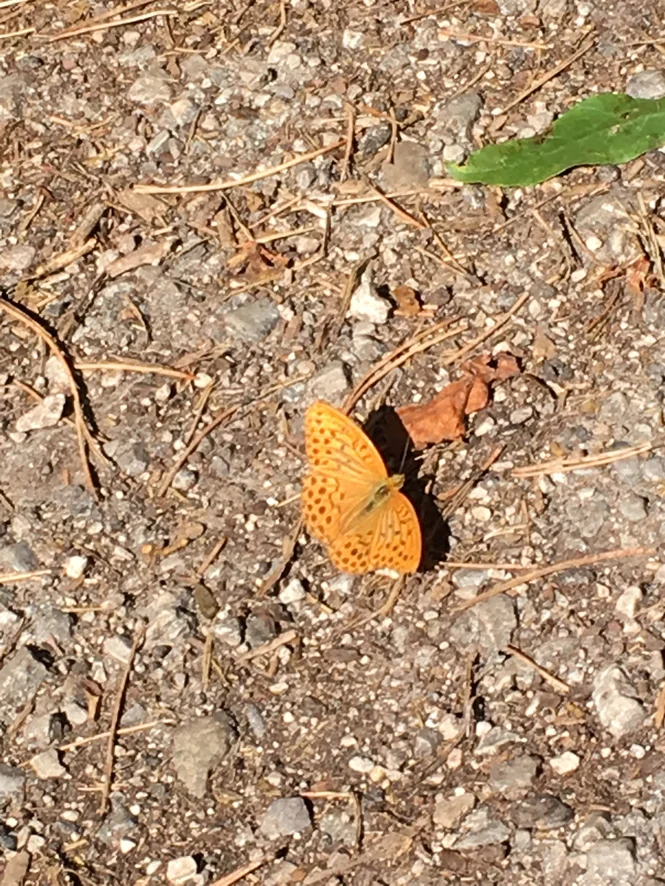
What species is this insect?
Argynnis paphia
